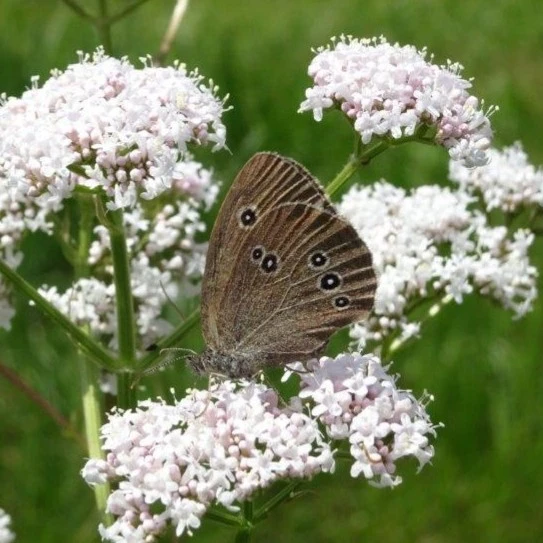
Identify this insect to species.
Aphantopus hyperantus
